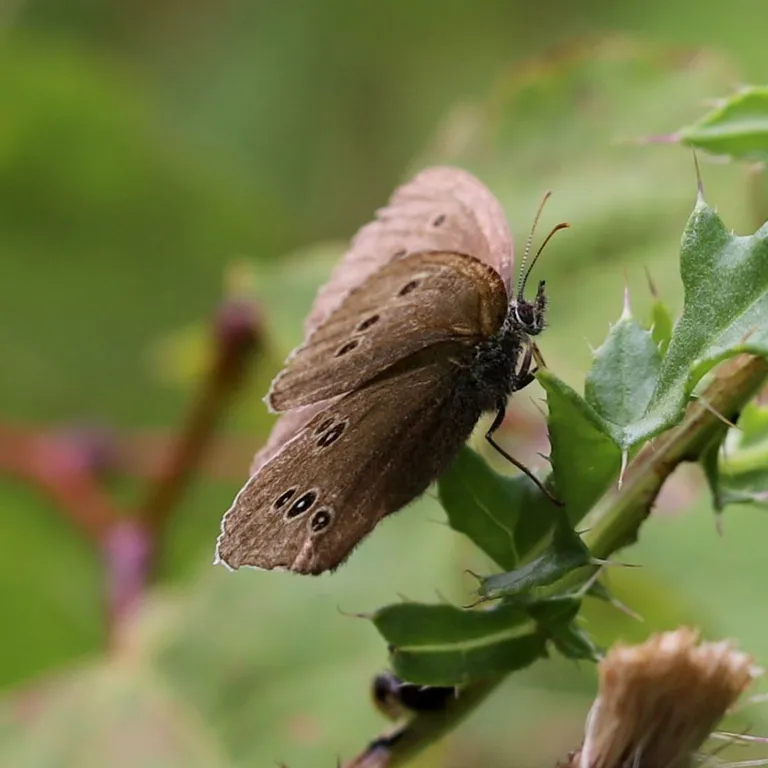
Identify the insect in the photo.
Aphantopus hyperantus
